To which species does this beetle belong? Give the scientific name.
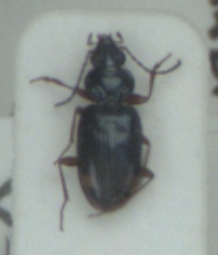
Bembidion biguttatum
